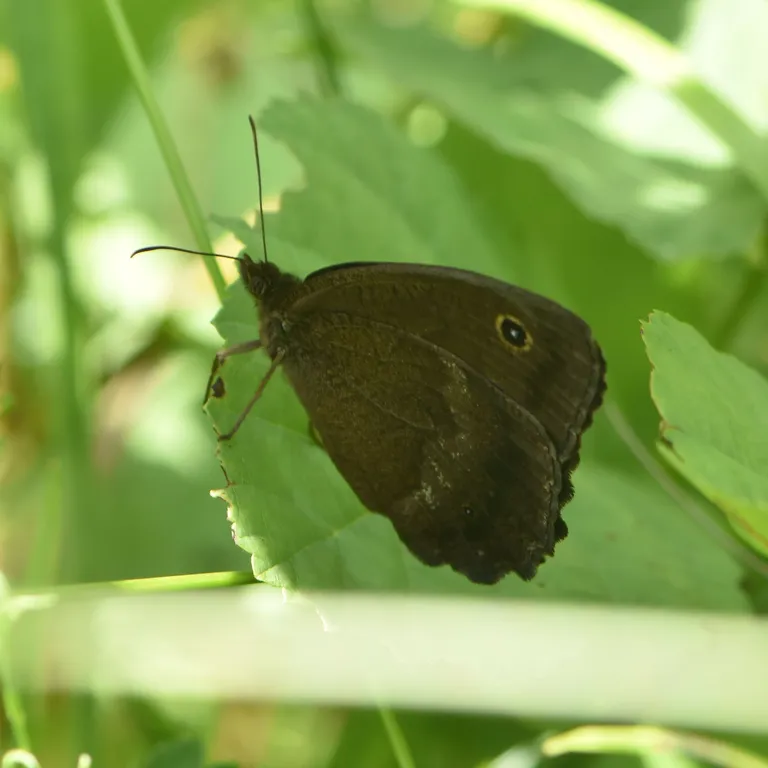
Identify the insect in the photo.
Minois dryas
